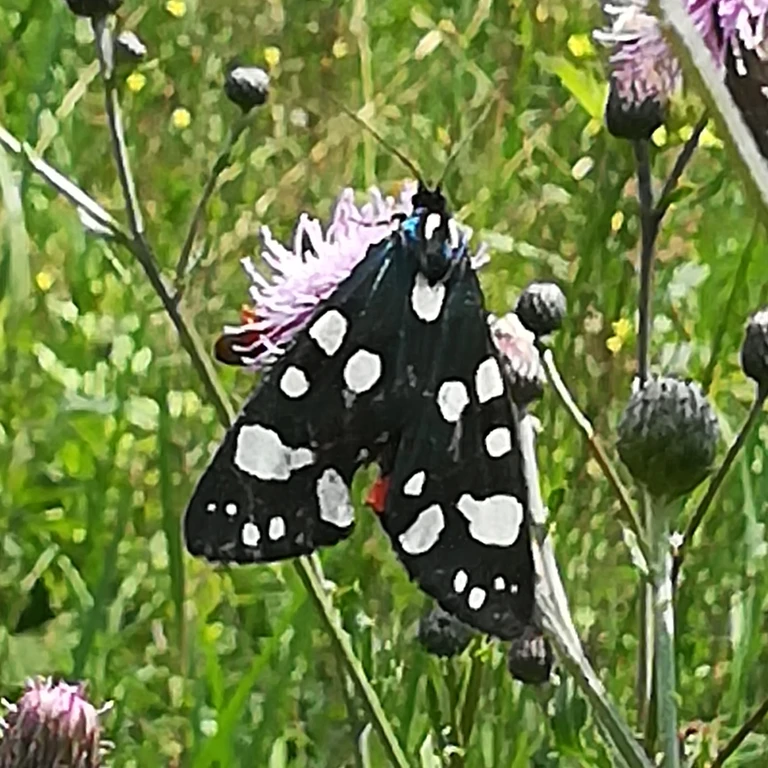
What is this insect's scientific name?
Callimorpha dominula
